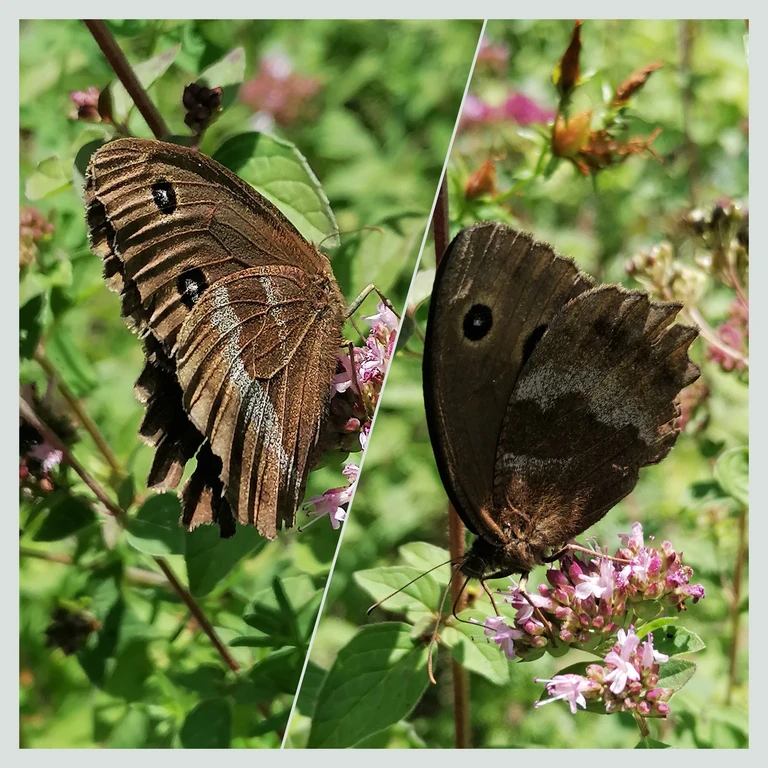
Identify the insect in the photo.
Minois dryas
